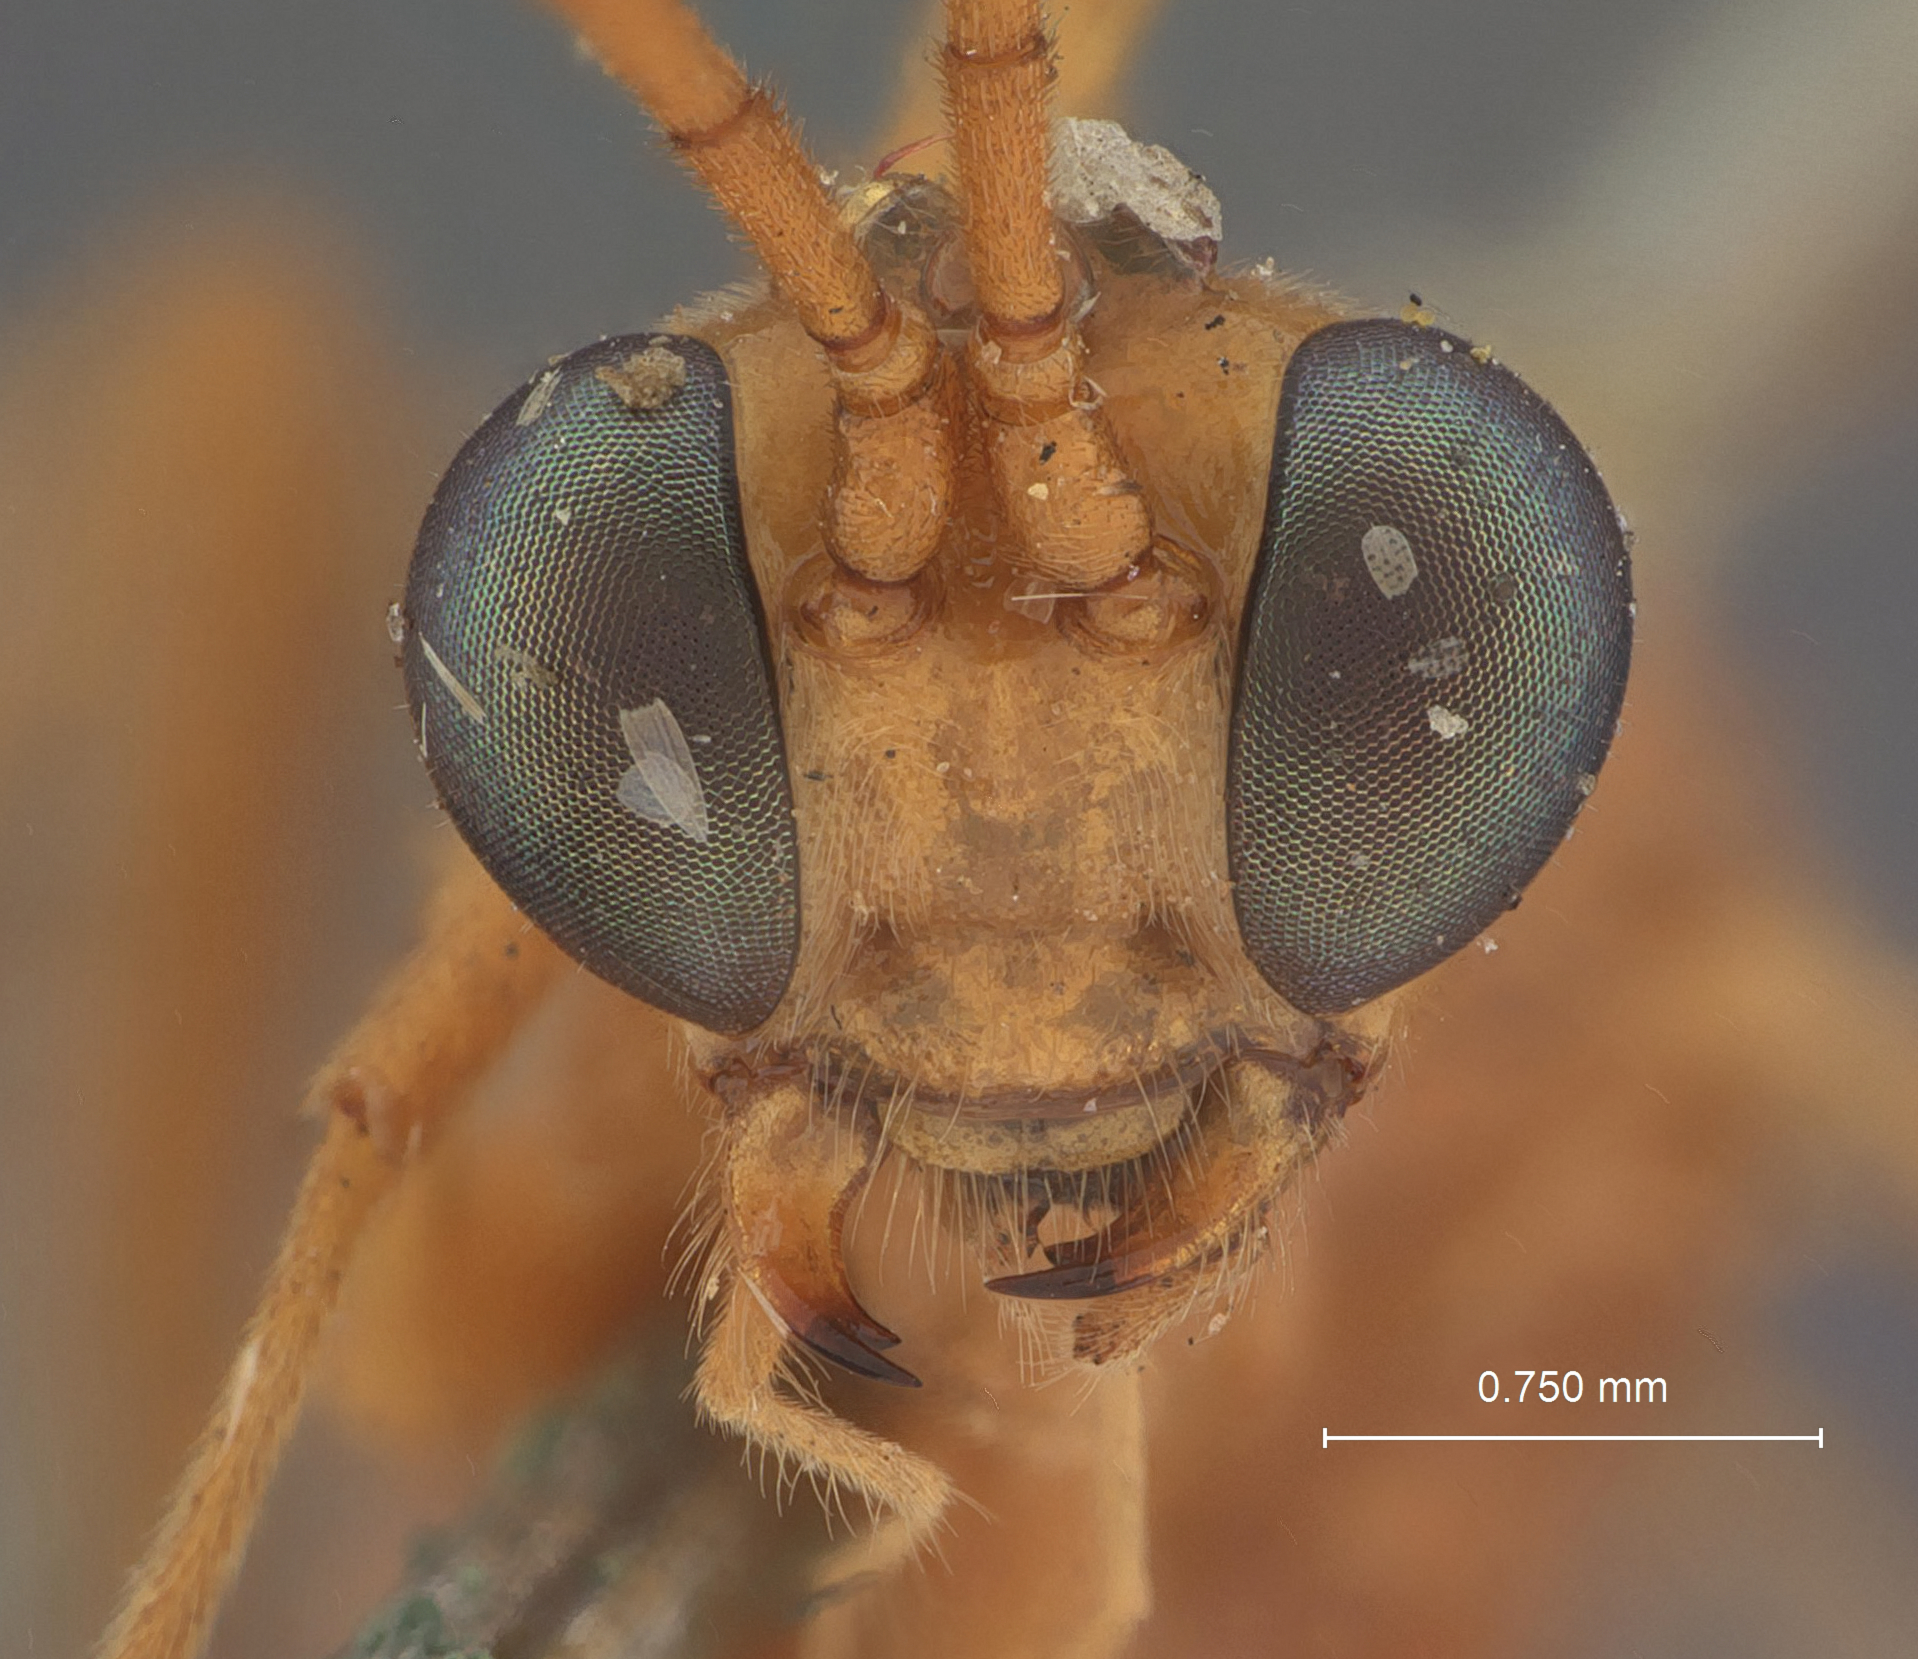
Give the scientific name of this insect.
Meteorus maximus
